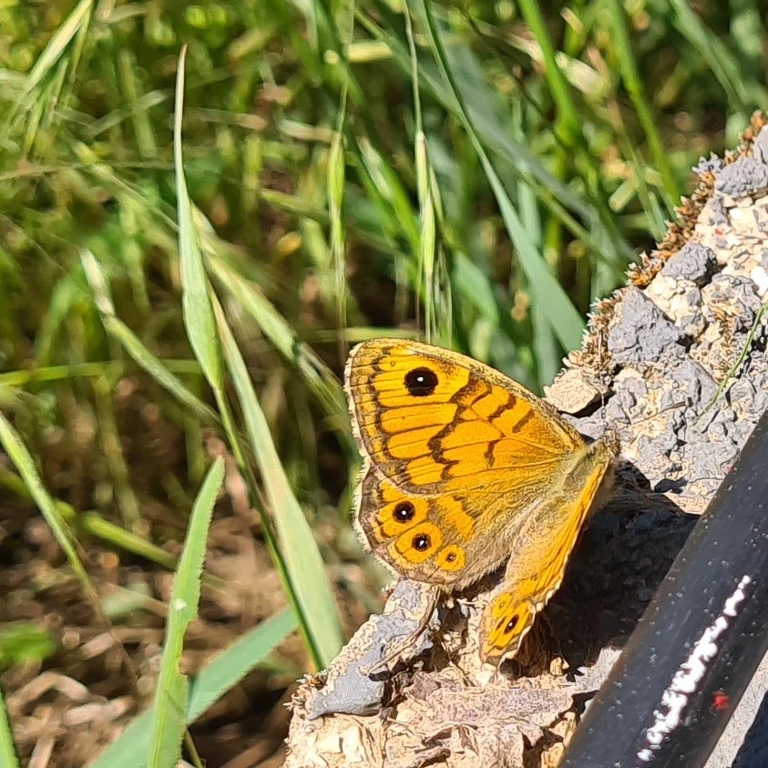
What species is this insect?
Lasiommata megera (also Pararge megera)
